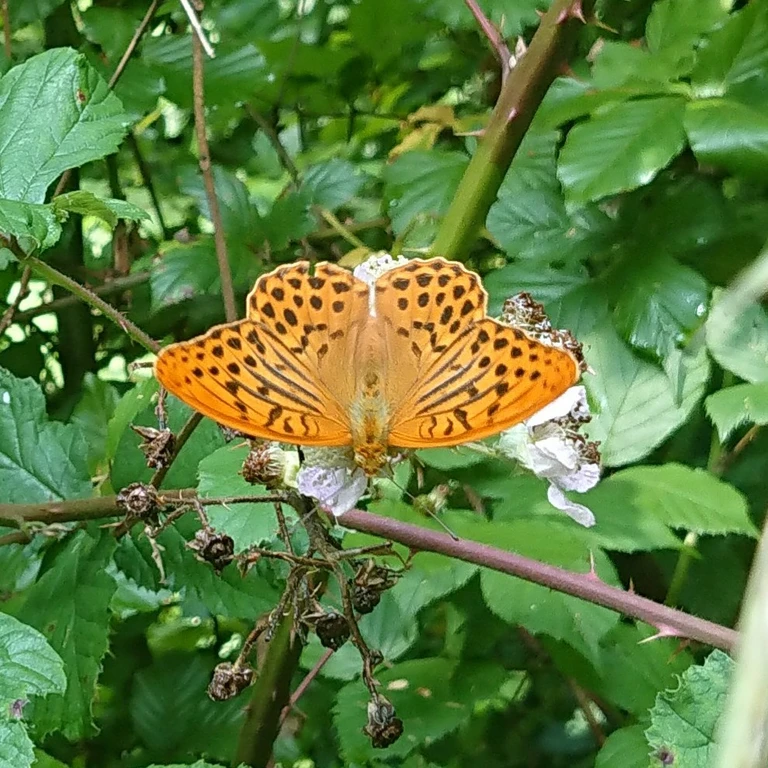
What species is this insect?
Argynnis paphia
